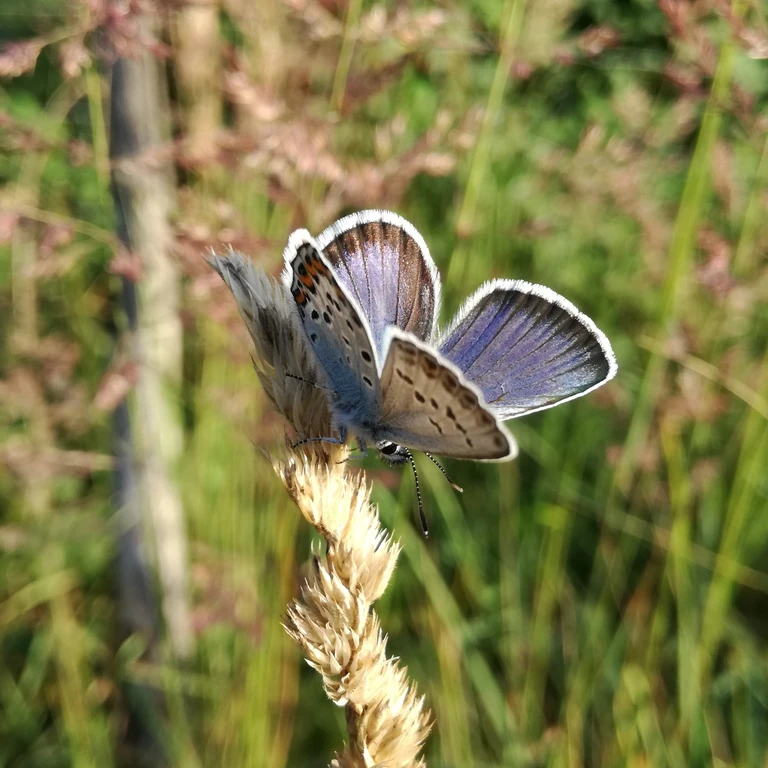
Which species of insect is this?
Plebejus argus
